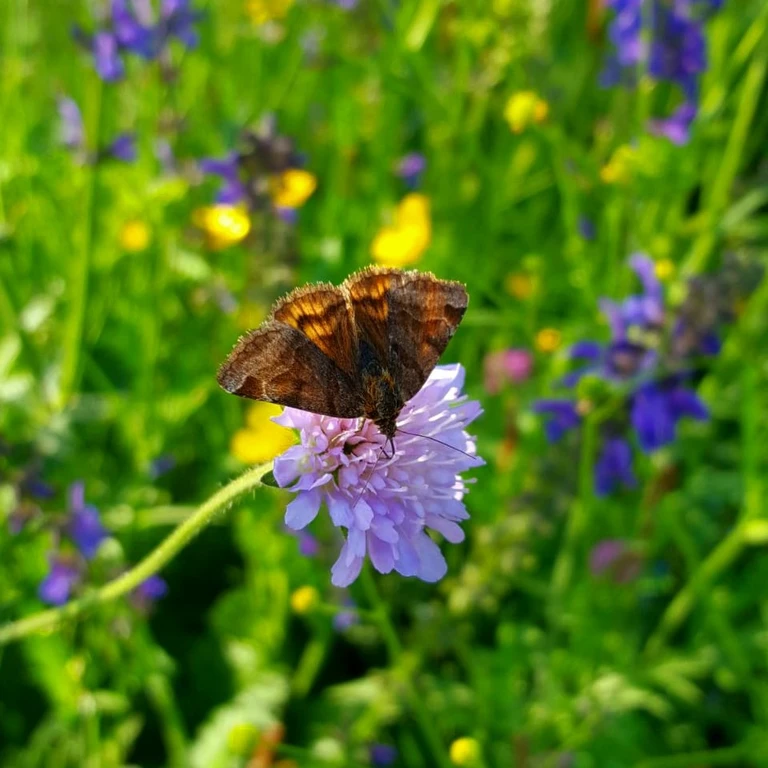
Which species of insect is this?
Euclidia glyphica
